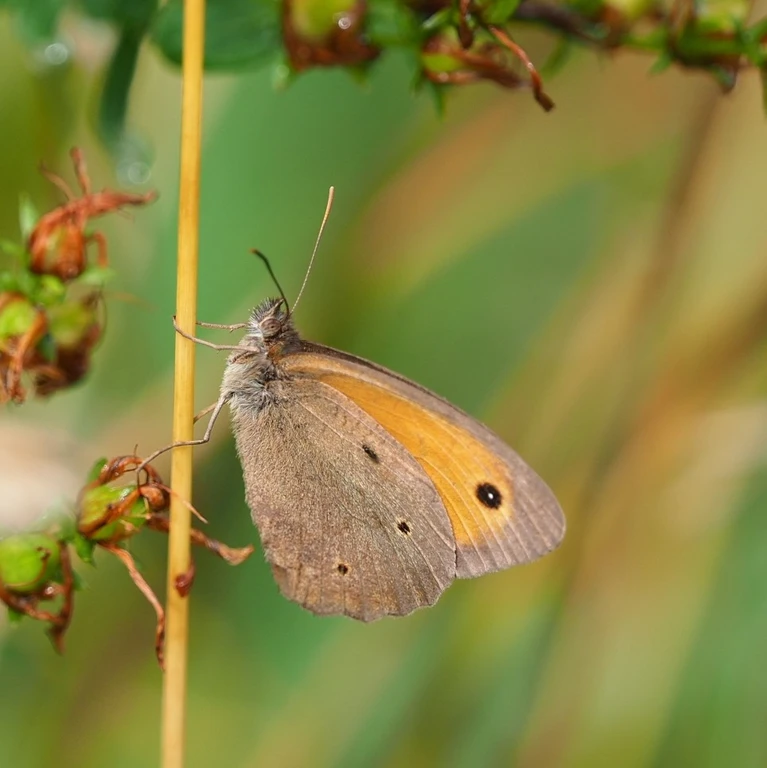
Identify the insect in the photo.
Maniola jurtina
